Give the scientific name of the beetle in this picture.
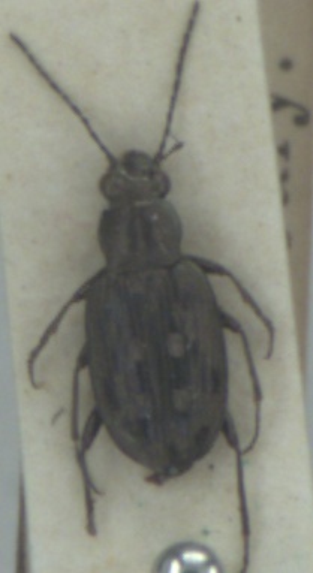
Bembidion litorale
